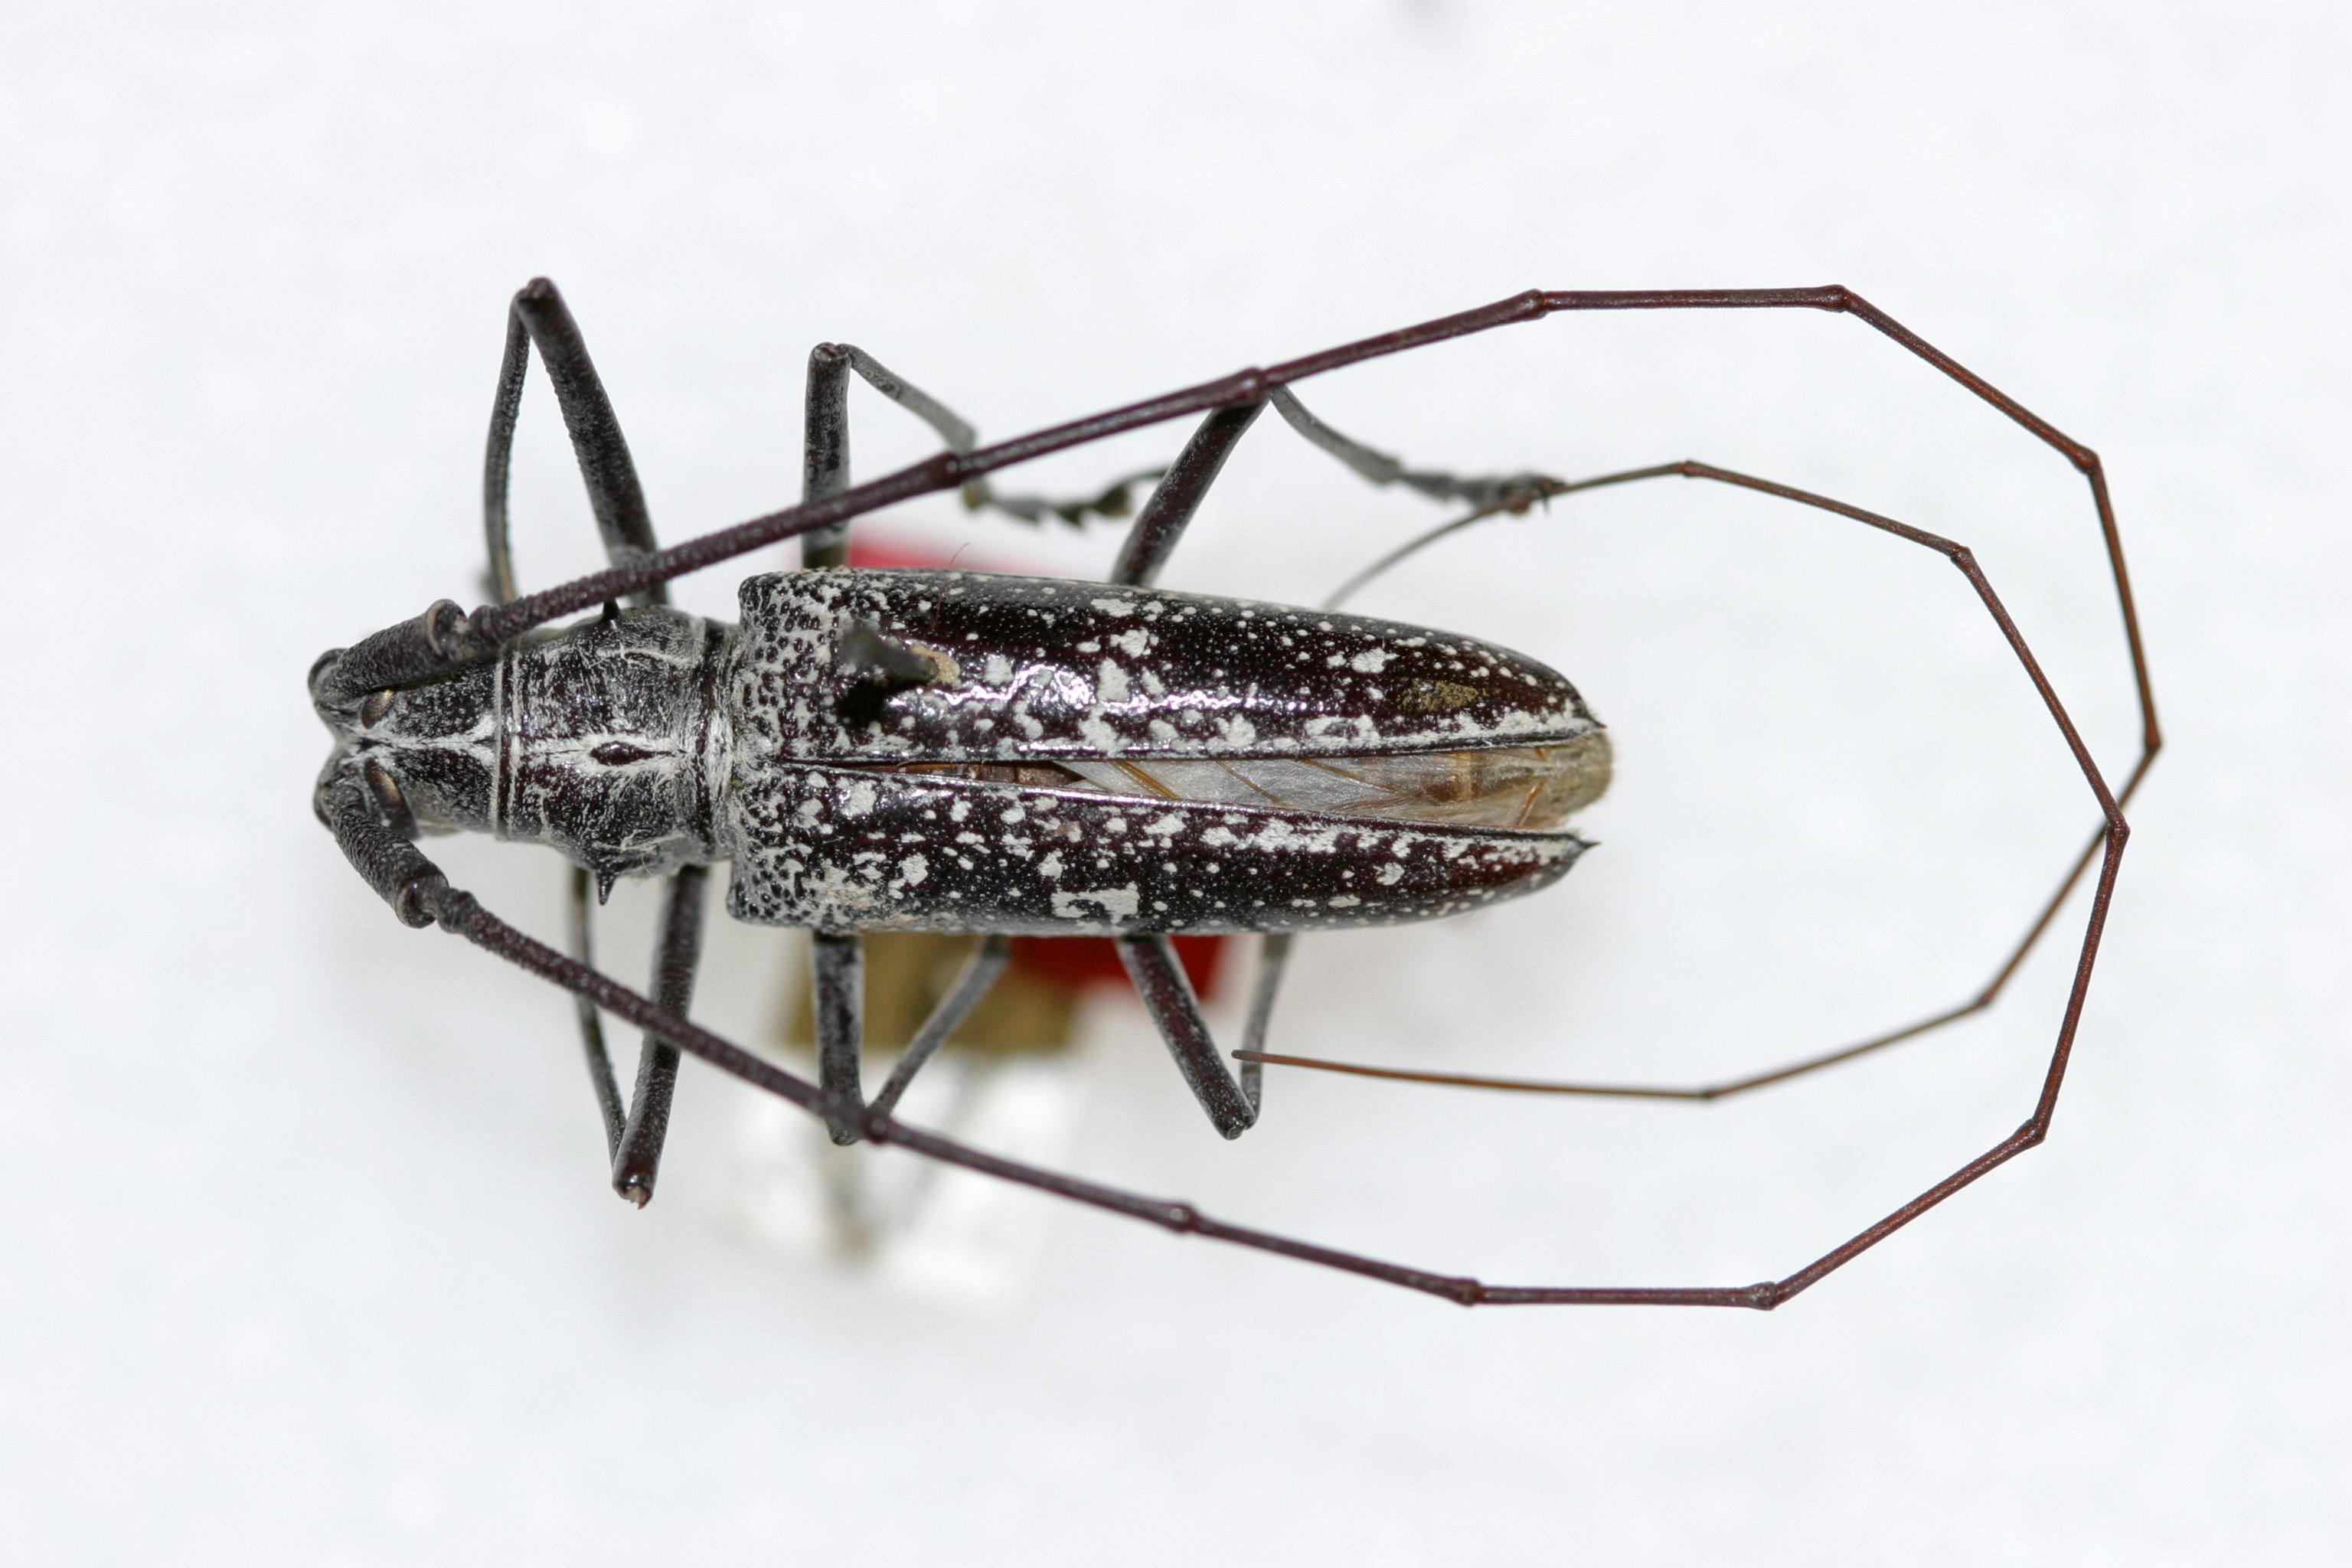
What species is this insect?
Taeniotes boliviensis
